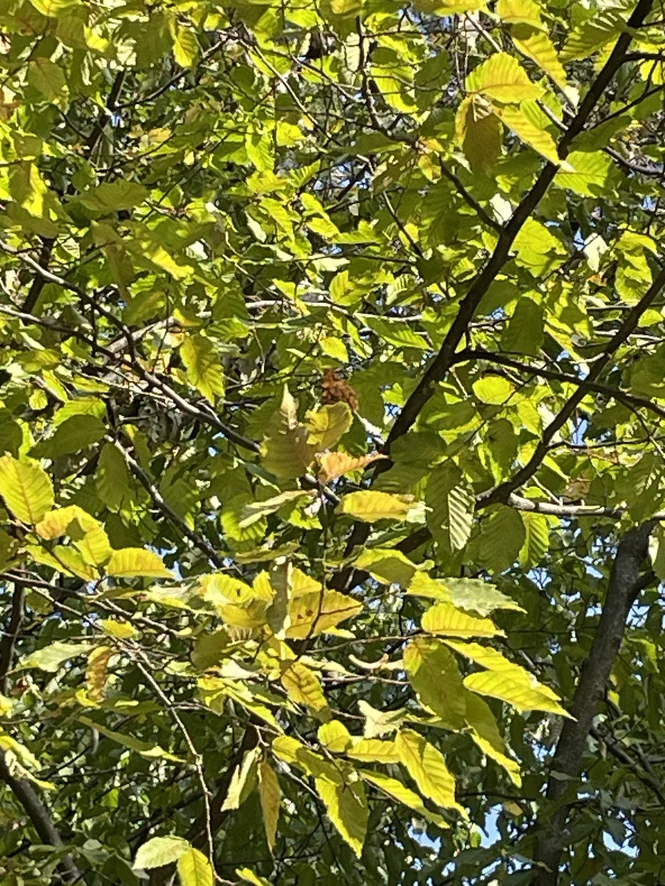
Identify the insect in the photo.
Polygonia c-album
